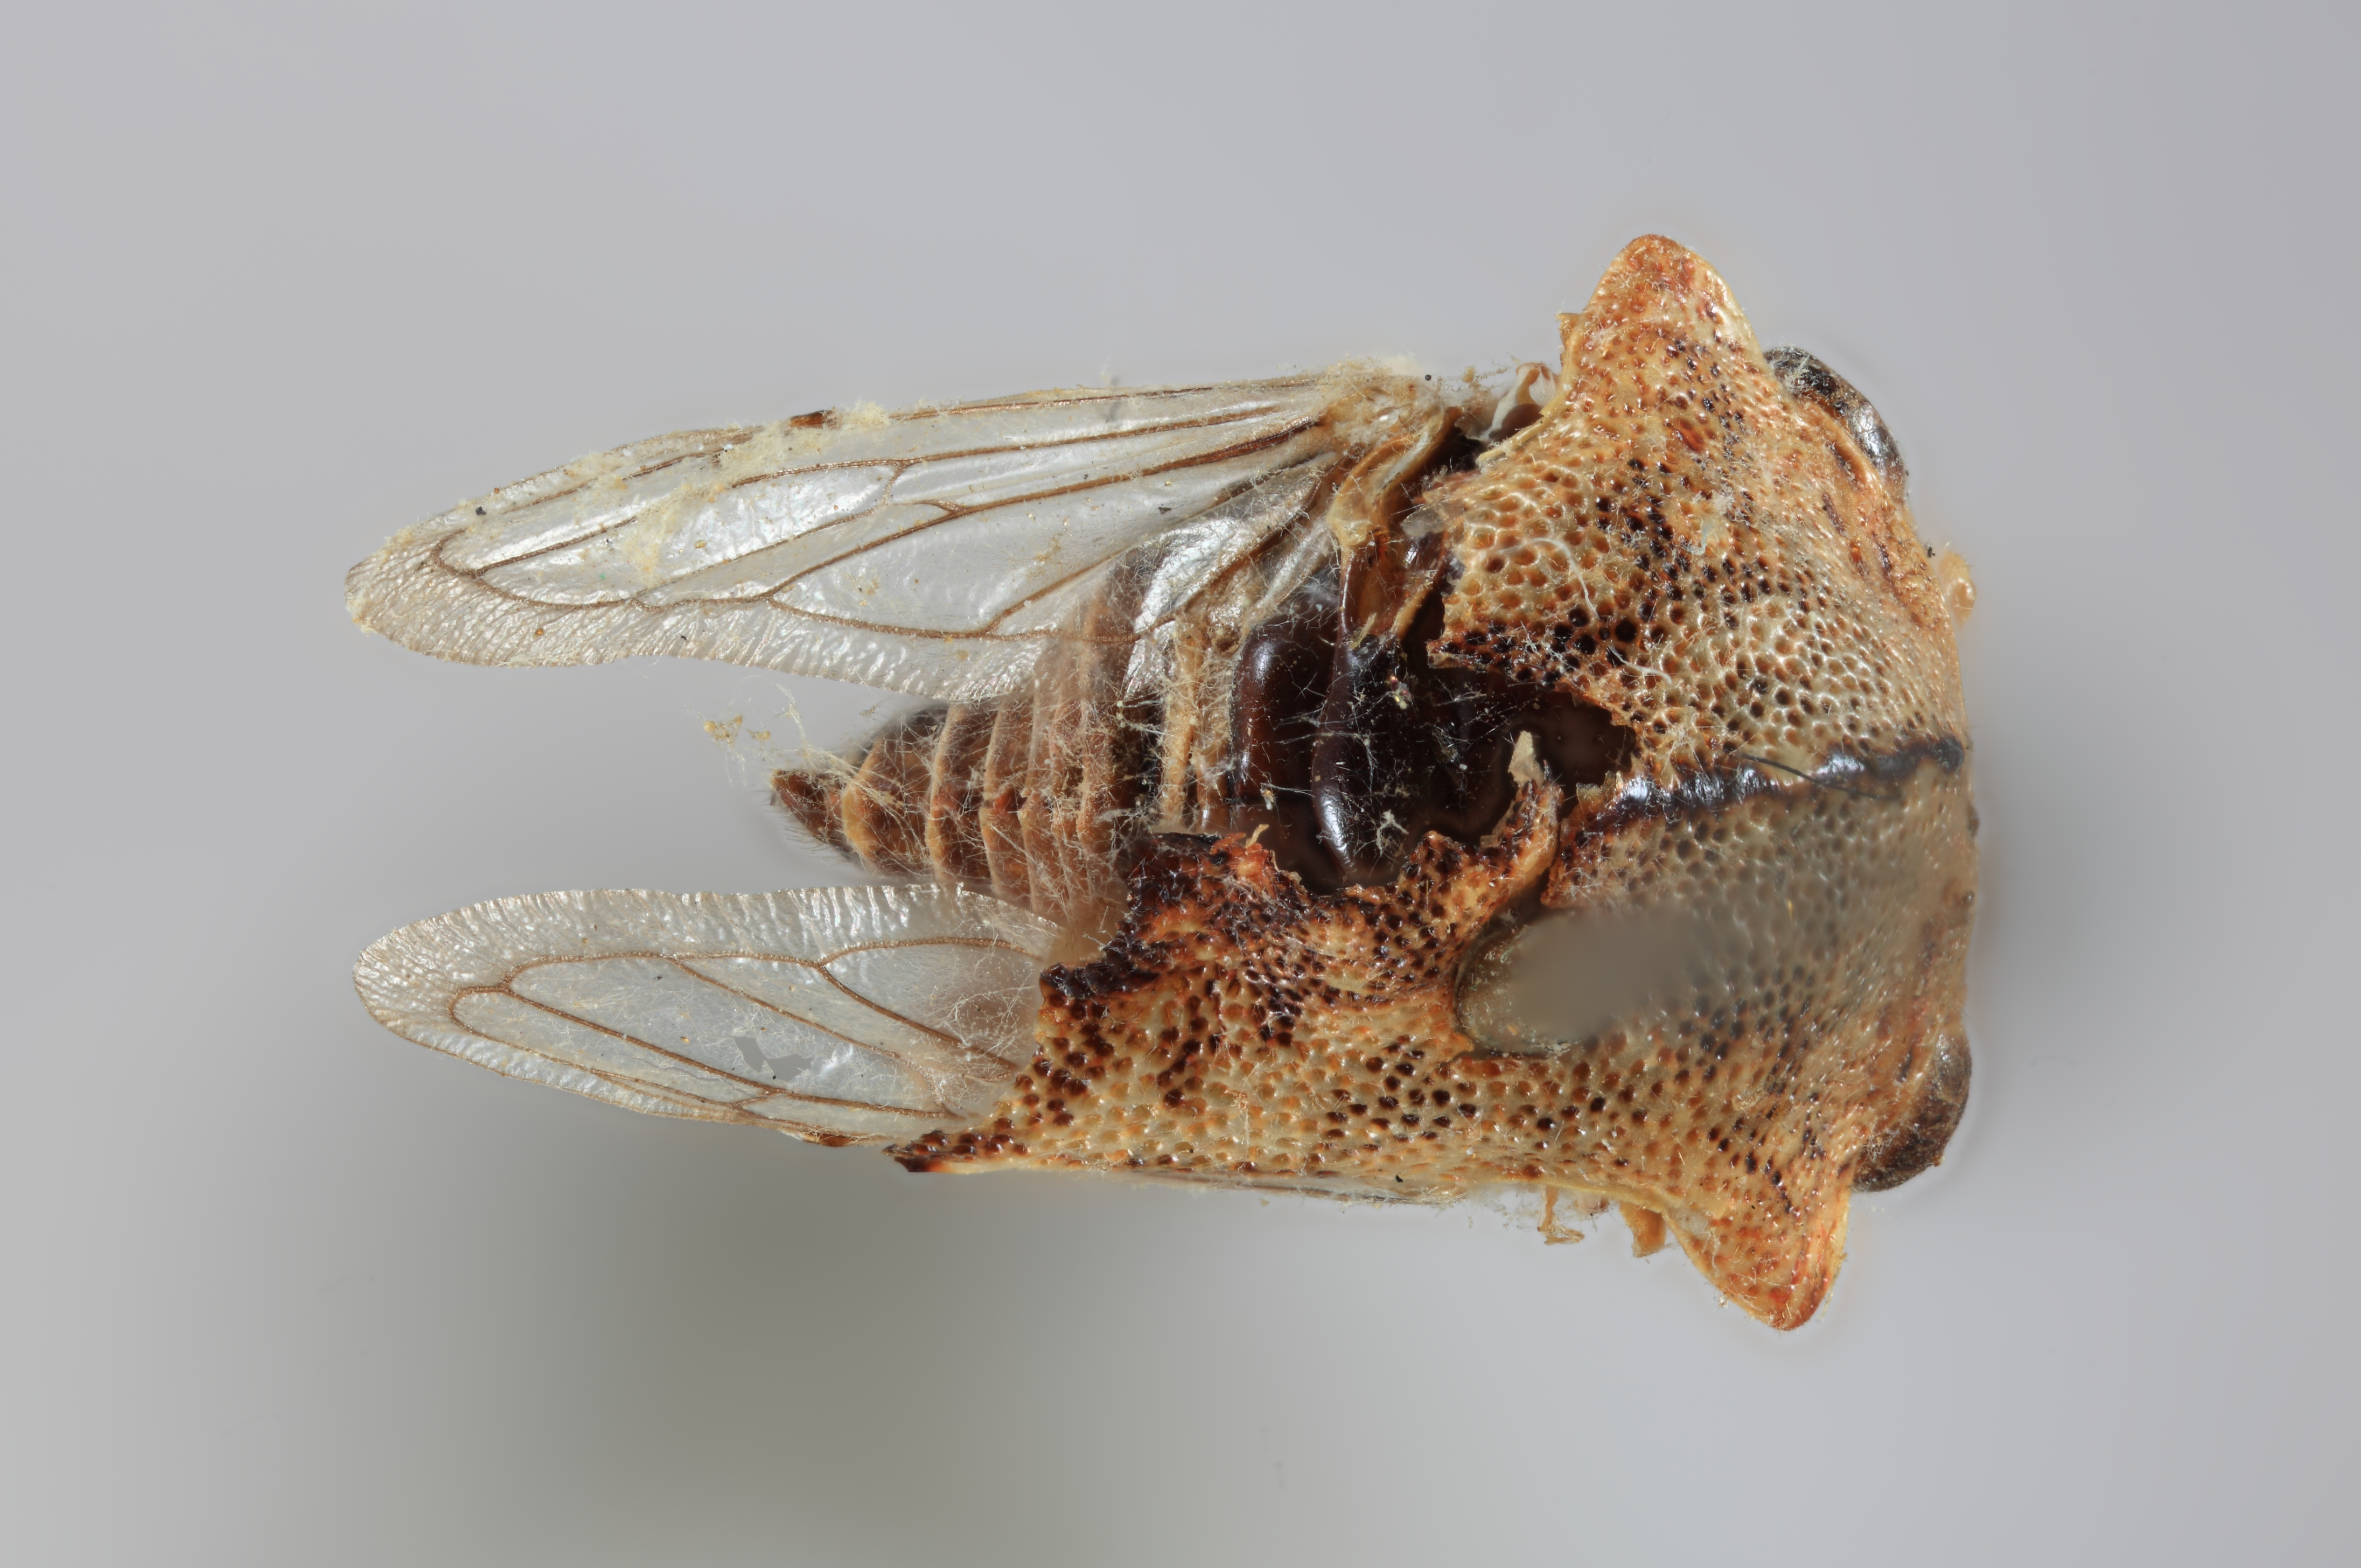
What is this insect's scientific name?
Telamona fagi
